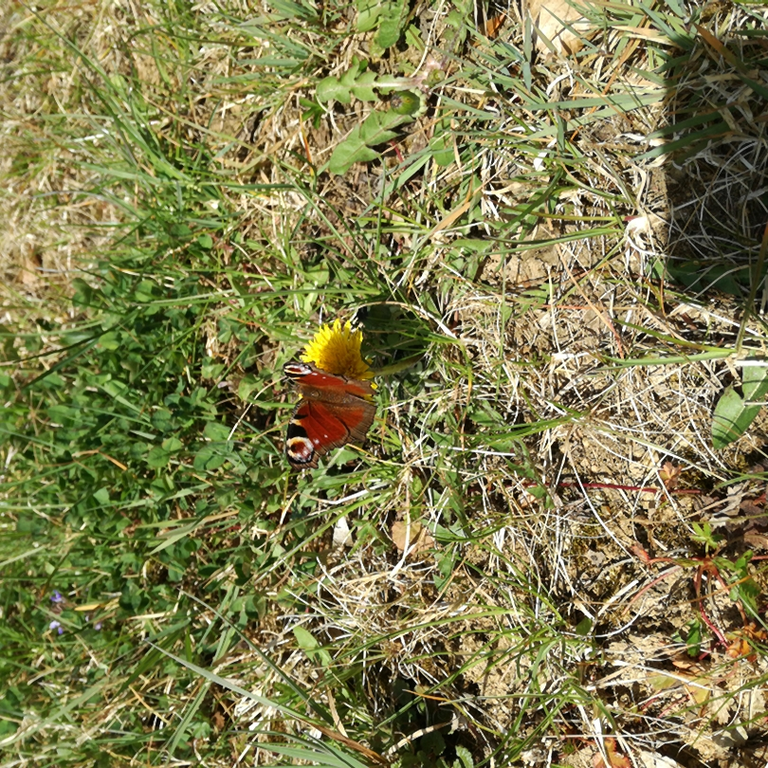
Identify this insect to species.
Aglais io
